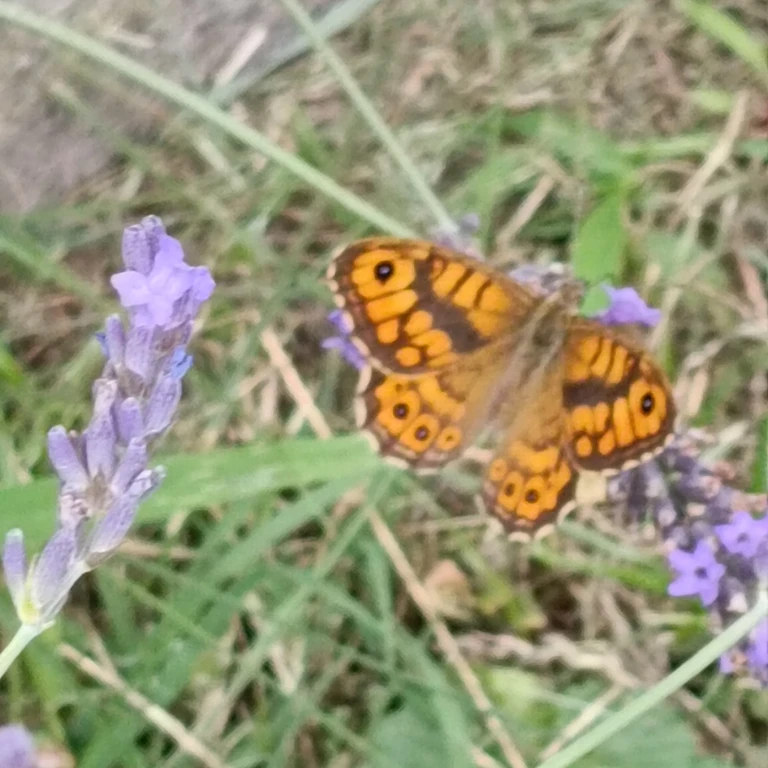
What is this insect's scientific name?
Lasiommata megera (also Pararge megera)
